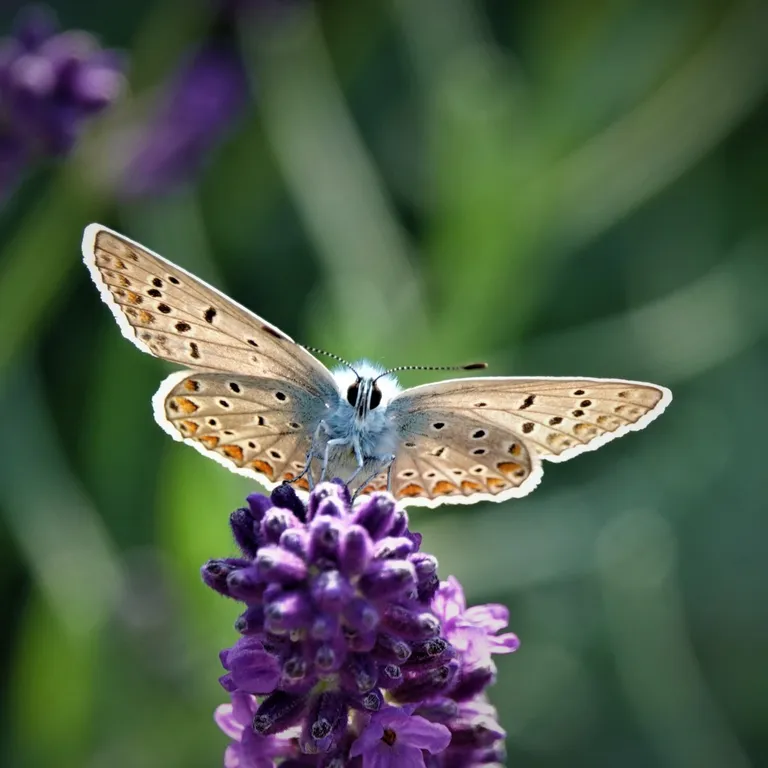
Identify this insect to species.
Polyommatus icarus
